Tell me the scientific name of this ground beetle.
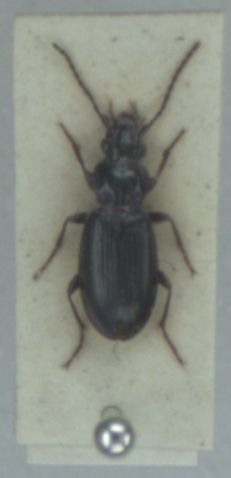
Patrobus assimilis
